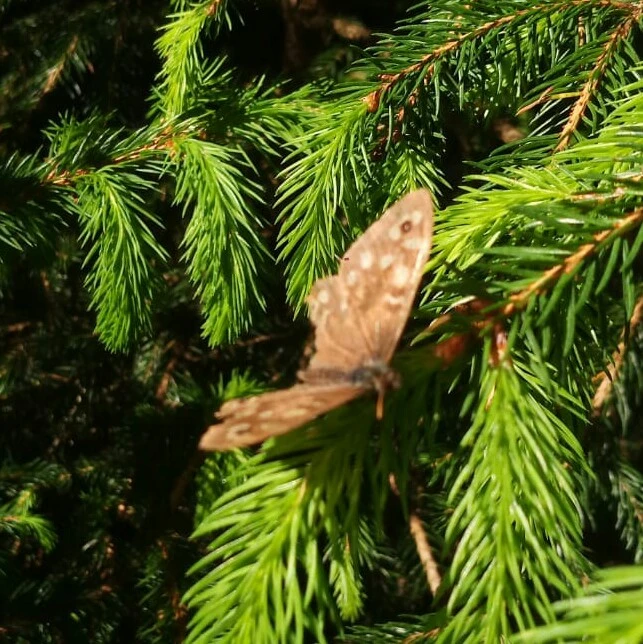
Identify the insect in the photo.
Pararge aegeria
